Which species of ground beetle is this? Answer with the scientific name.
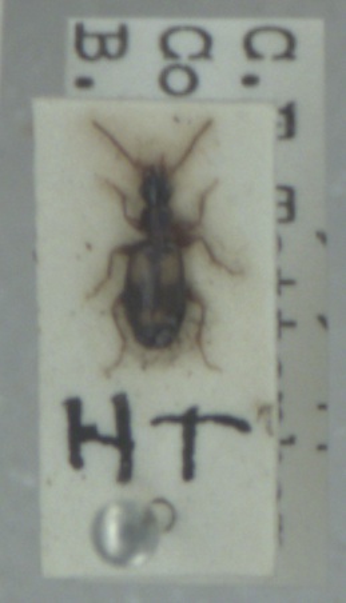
Calodromius spilotus
